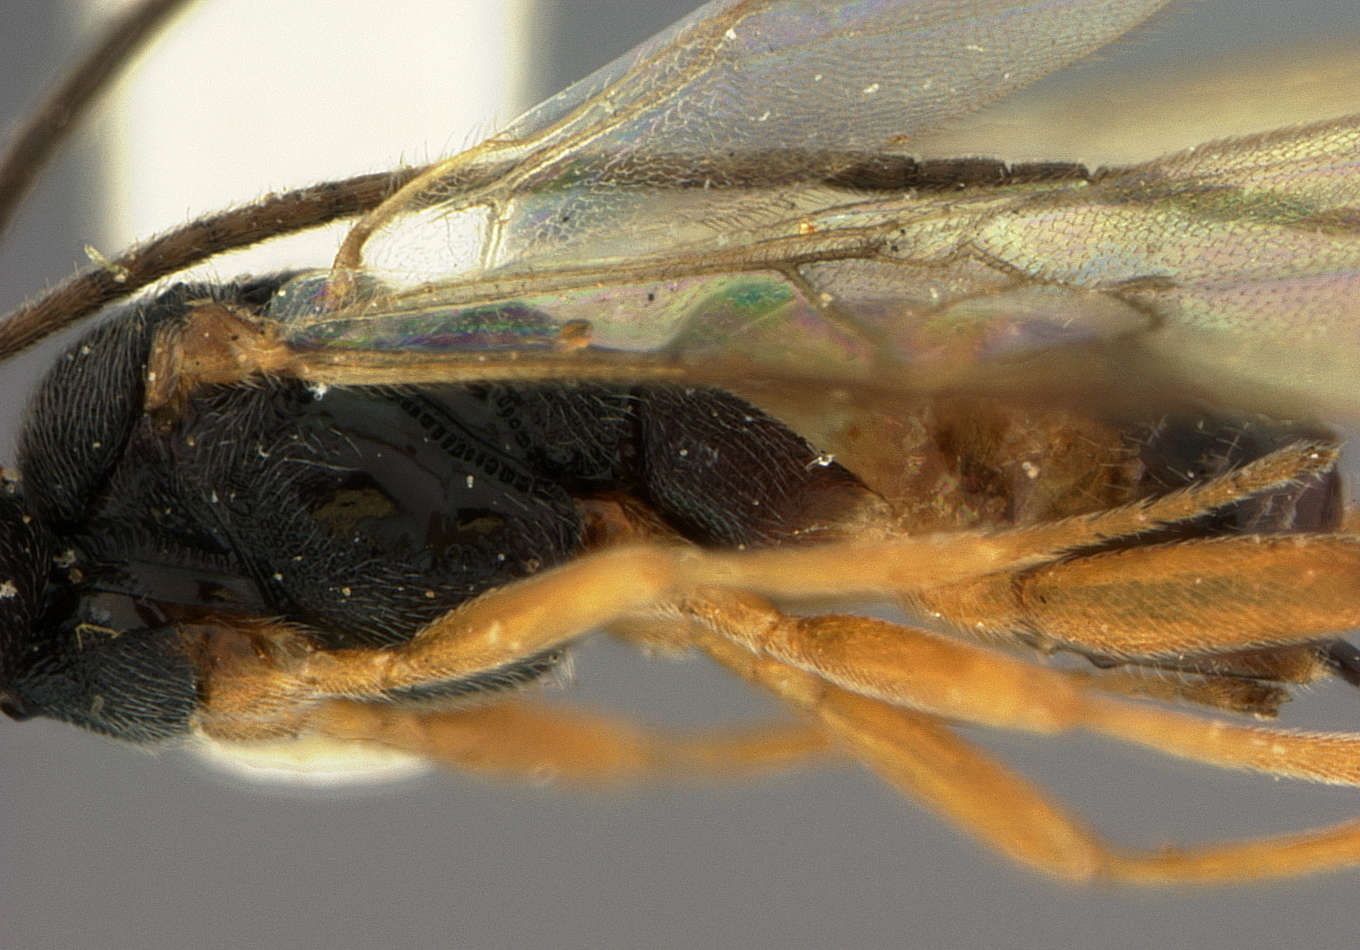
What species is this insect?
Apanteles antipoda
